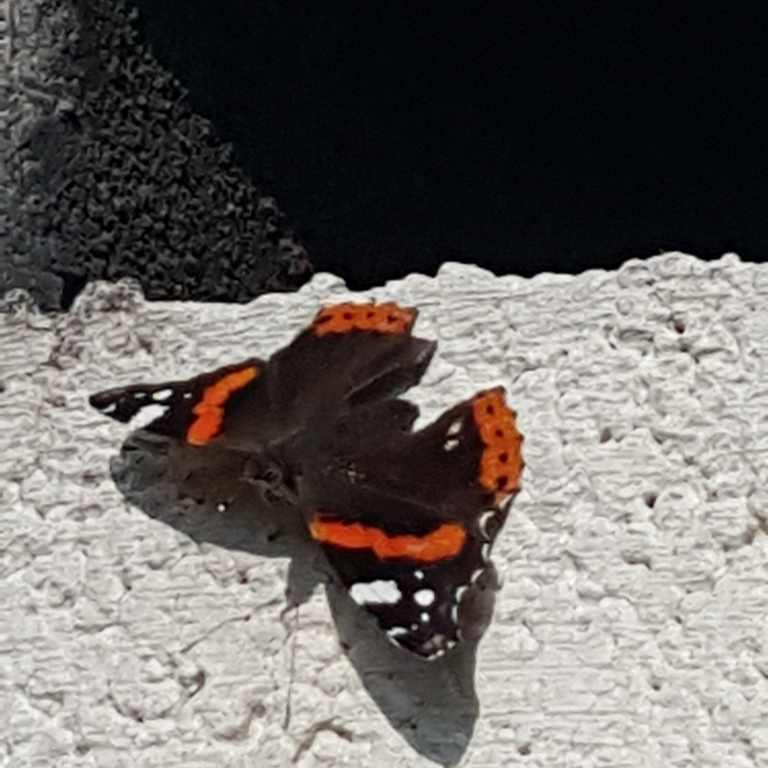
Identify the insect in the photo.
Vanessa atalanta
